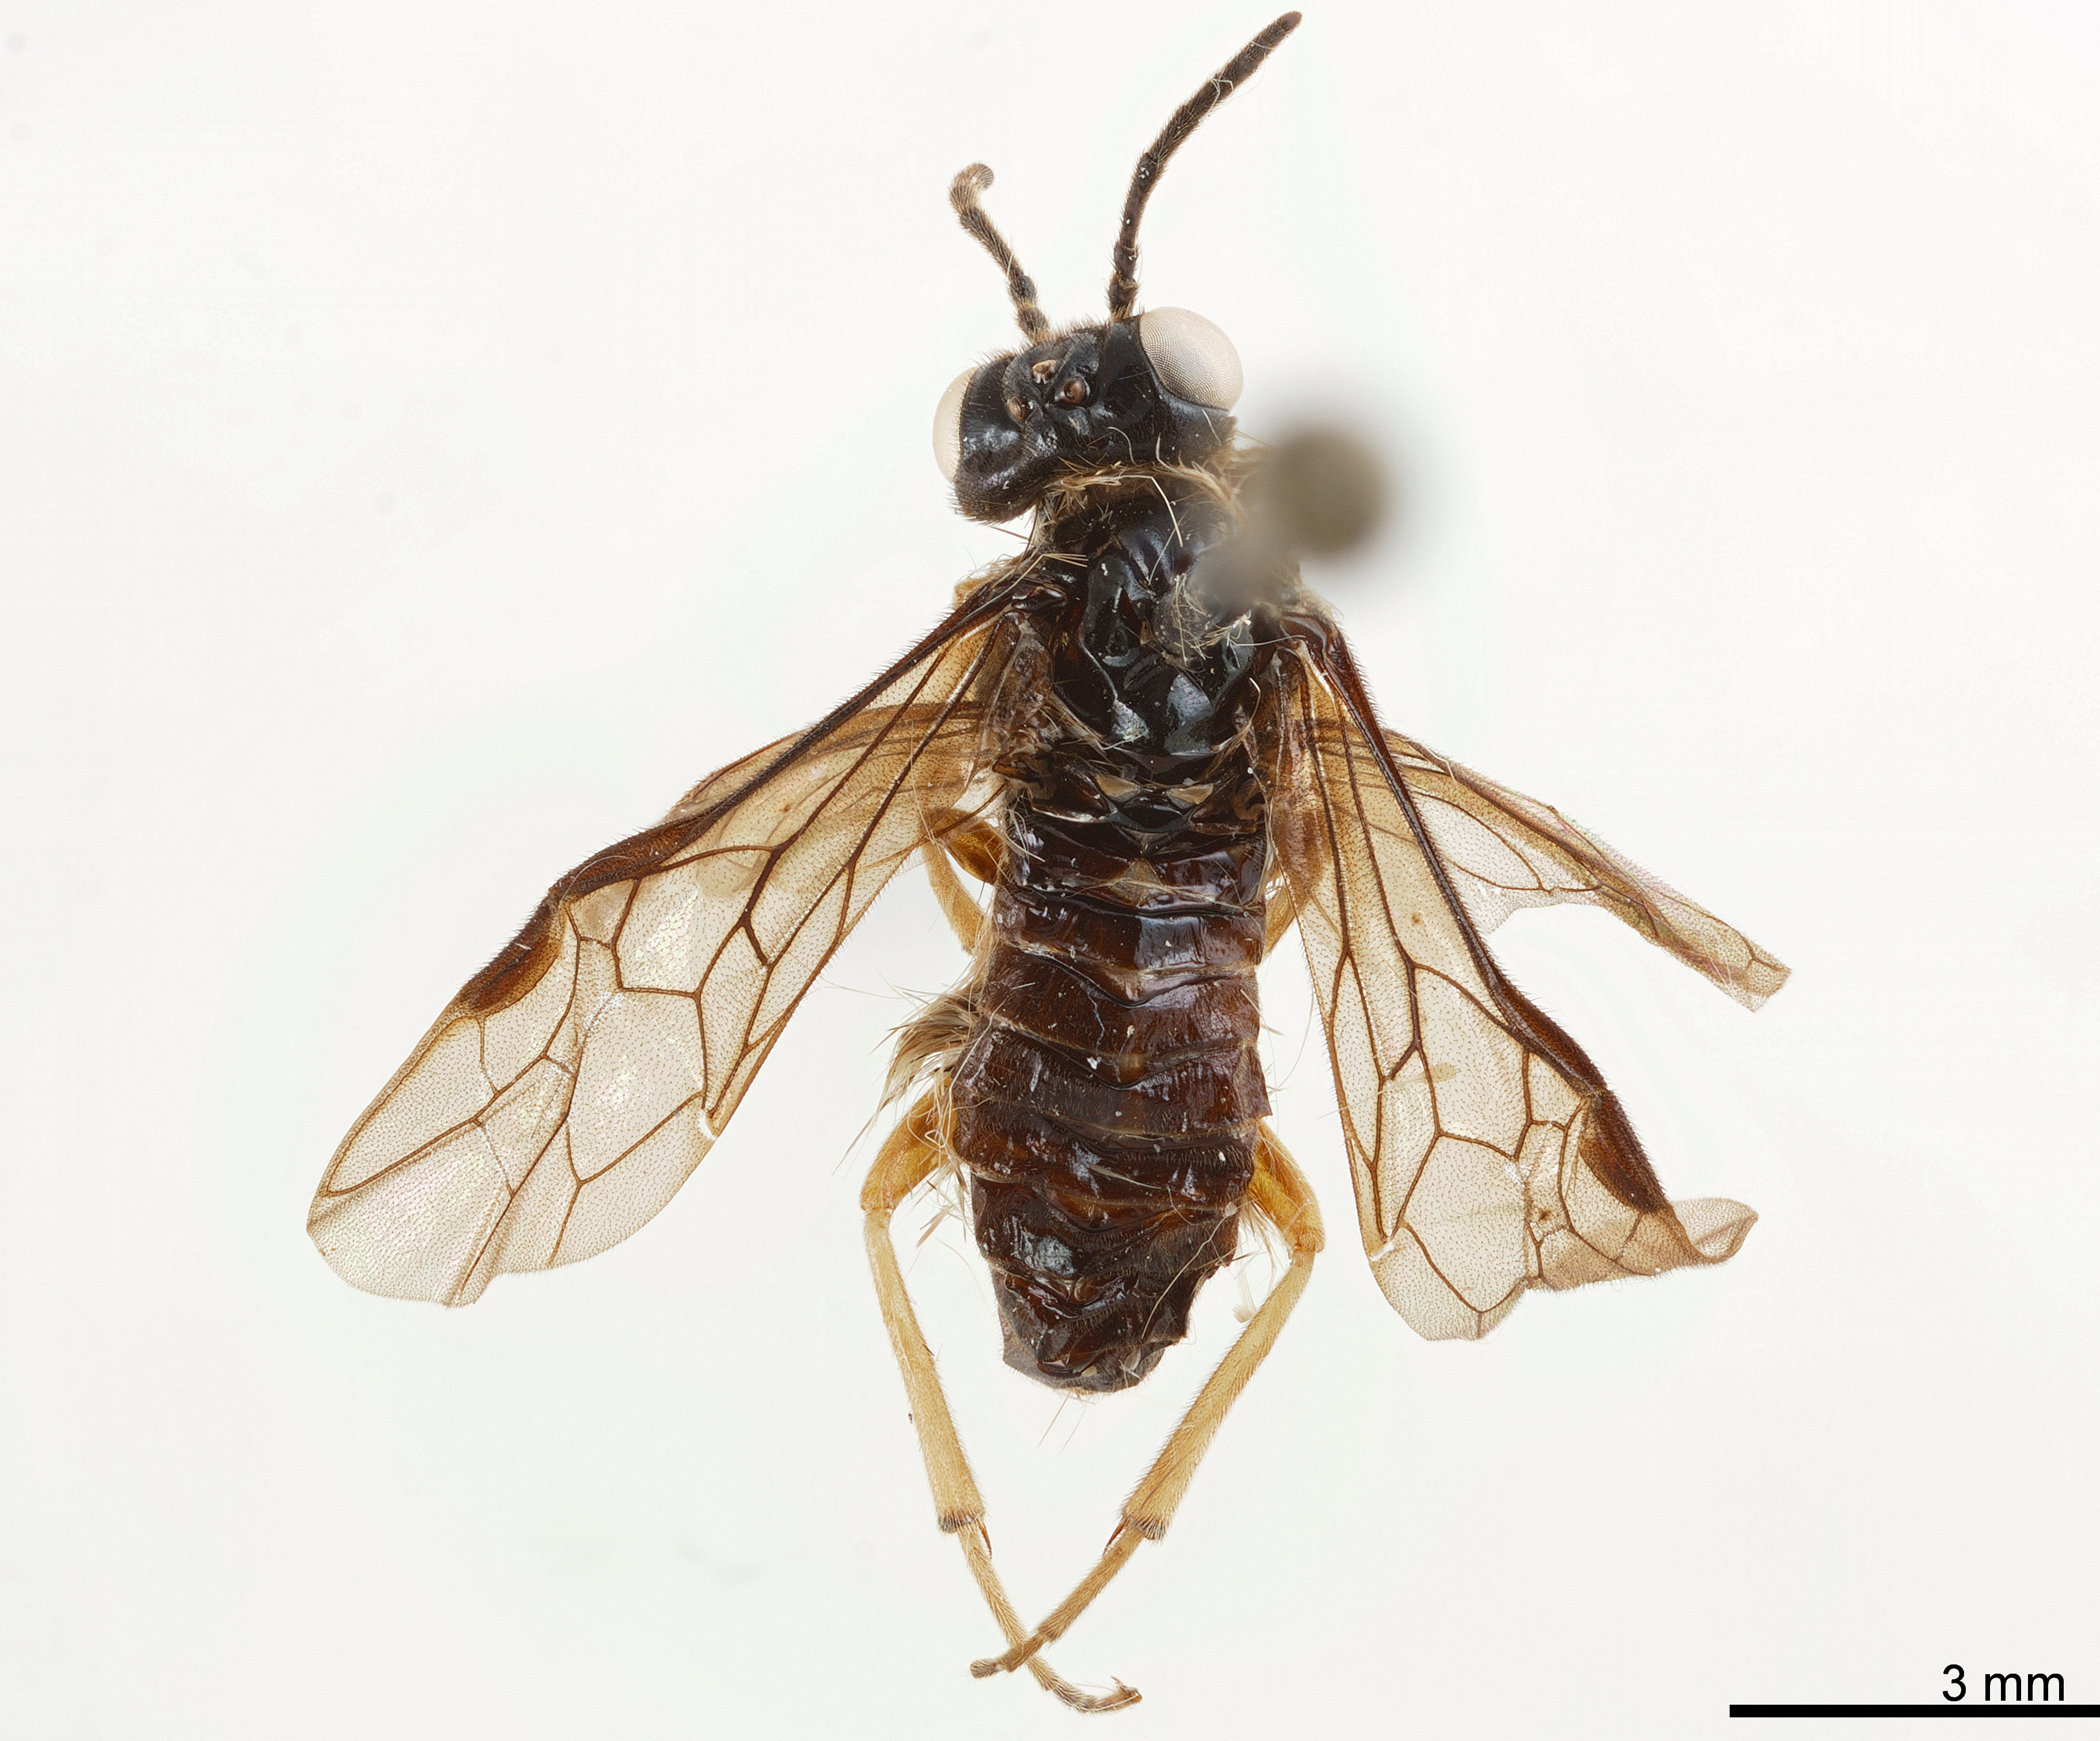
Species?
Distega carbonaria
